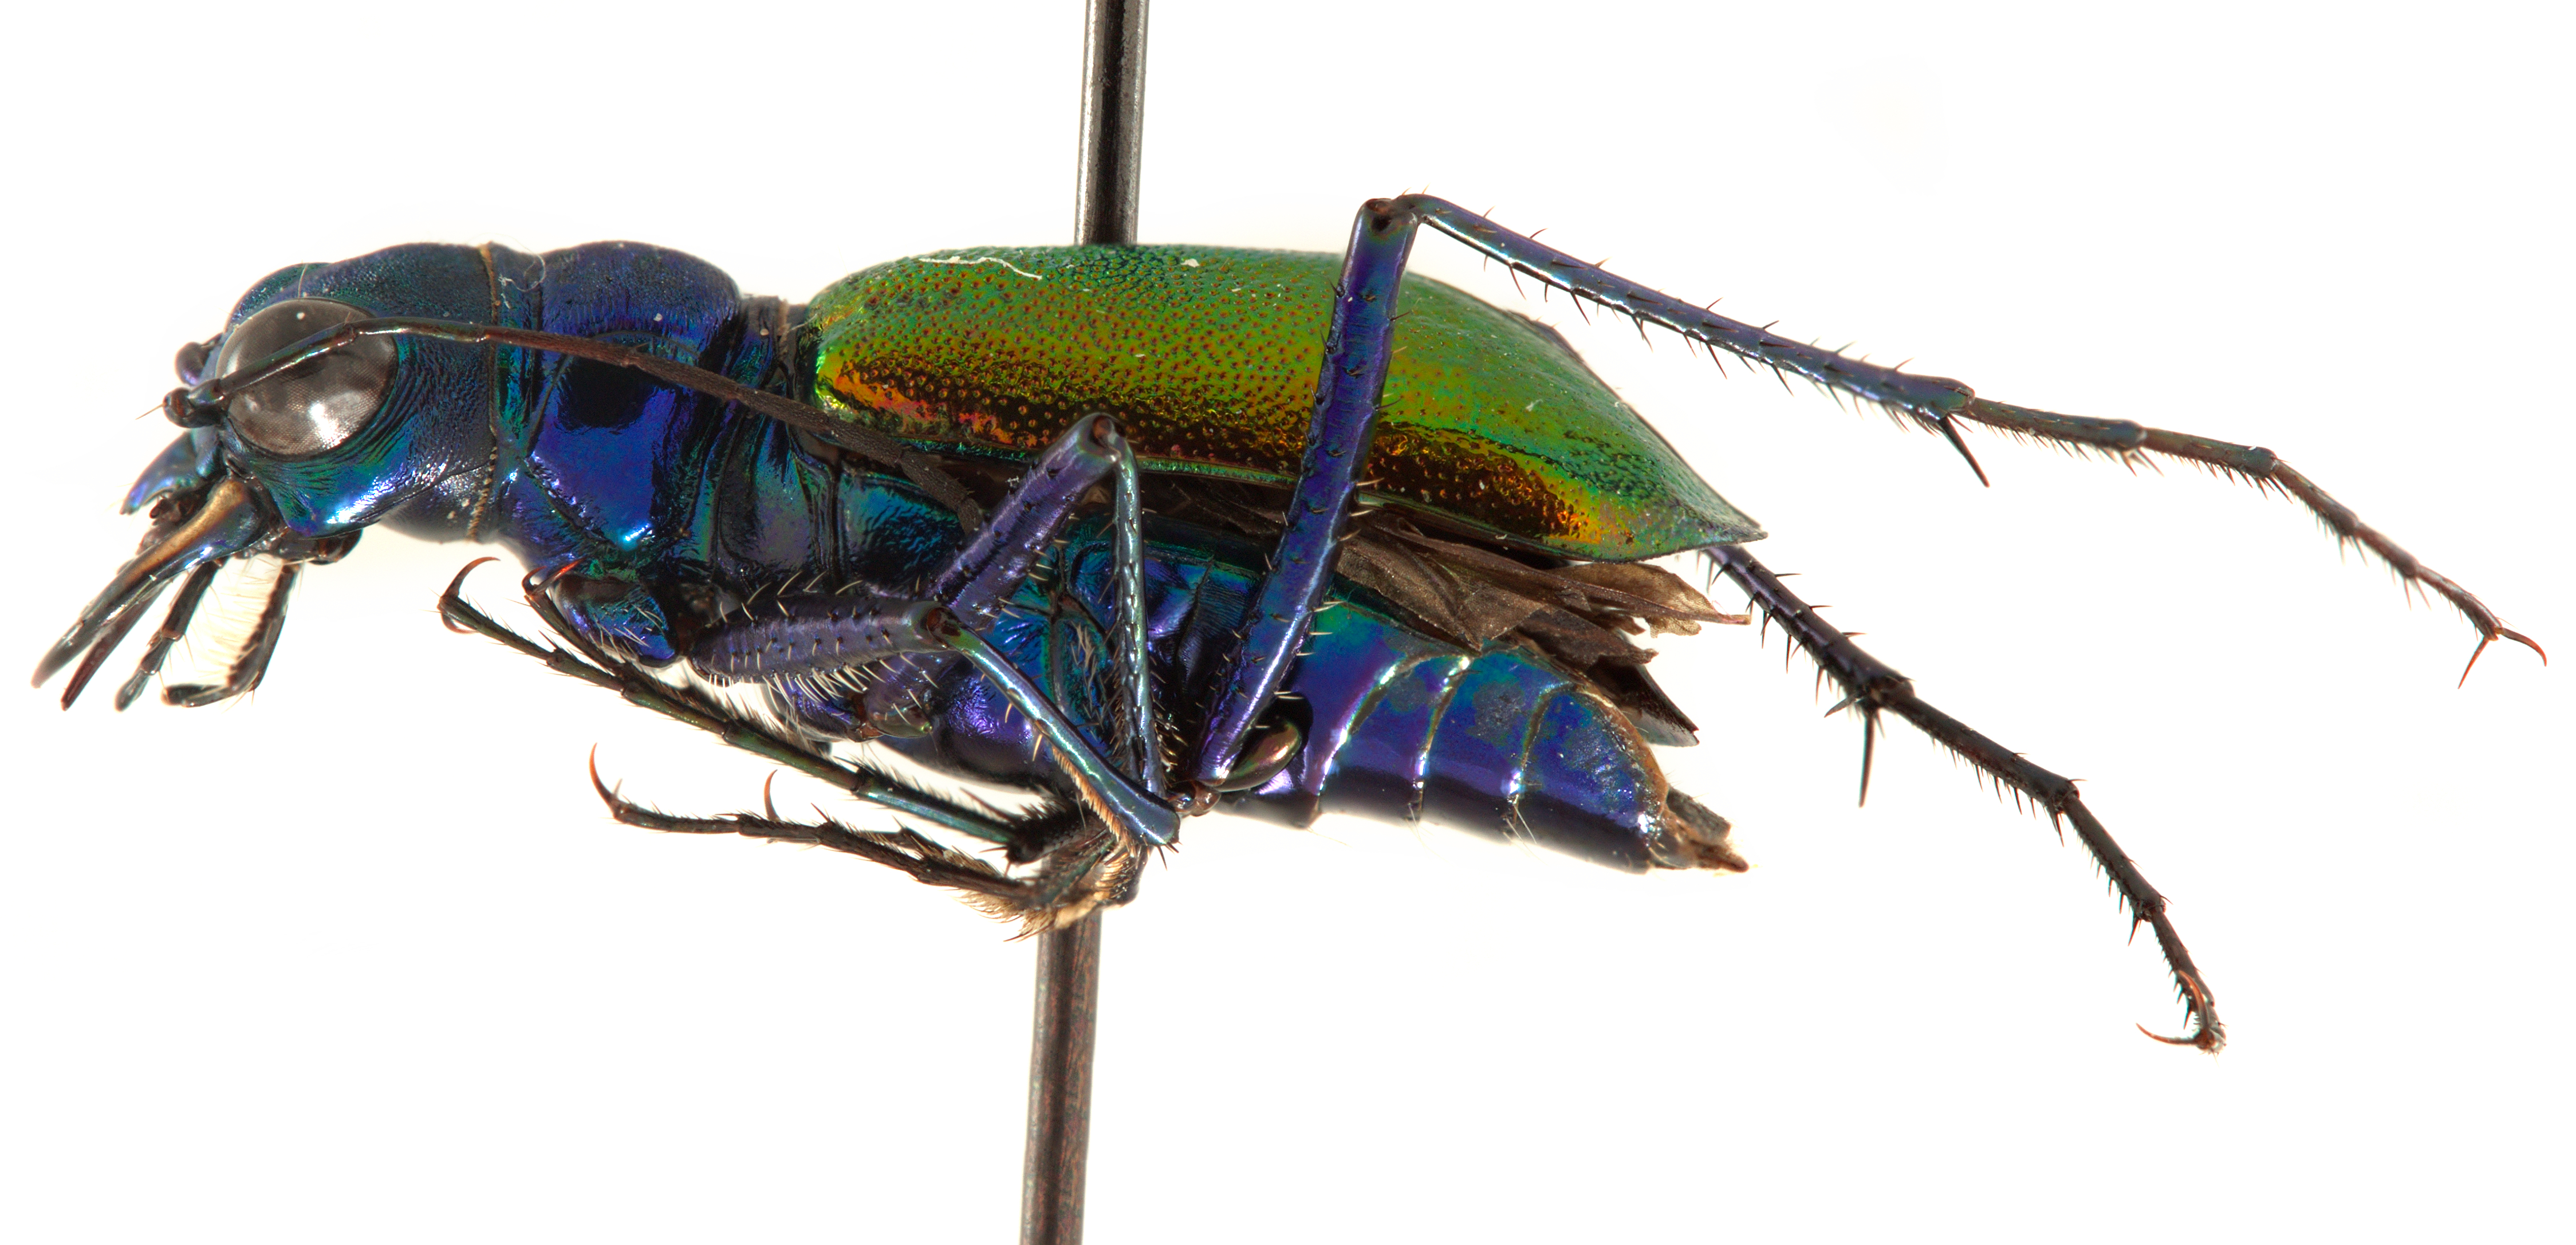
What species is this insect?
Cheilonycha auripennis
